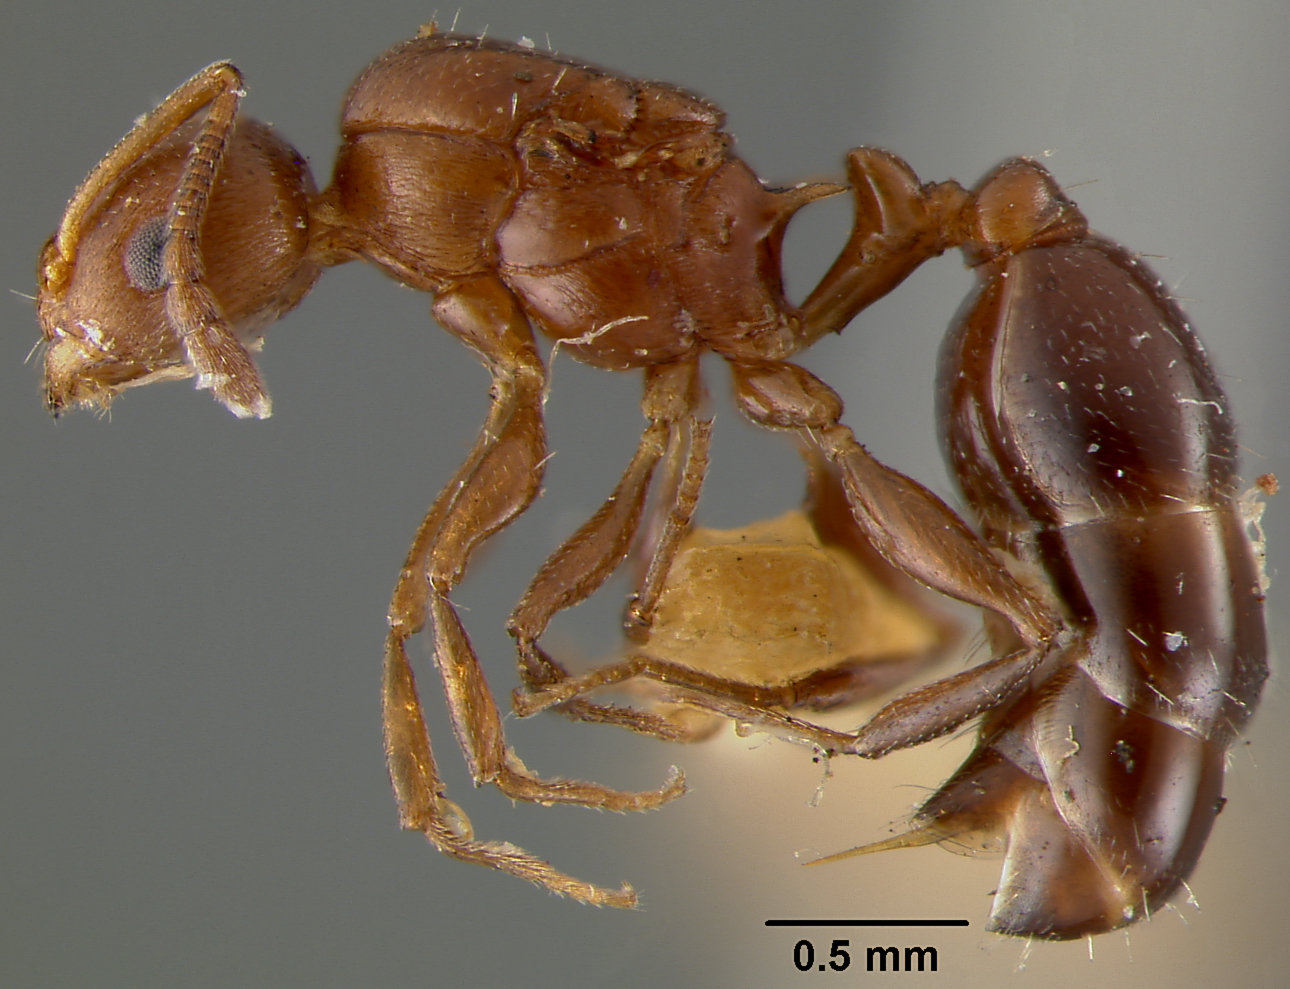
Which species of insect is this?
Macromischa schwarzi
